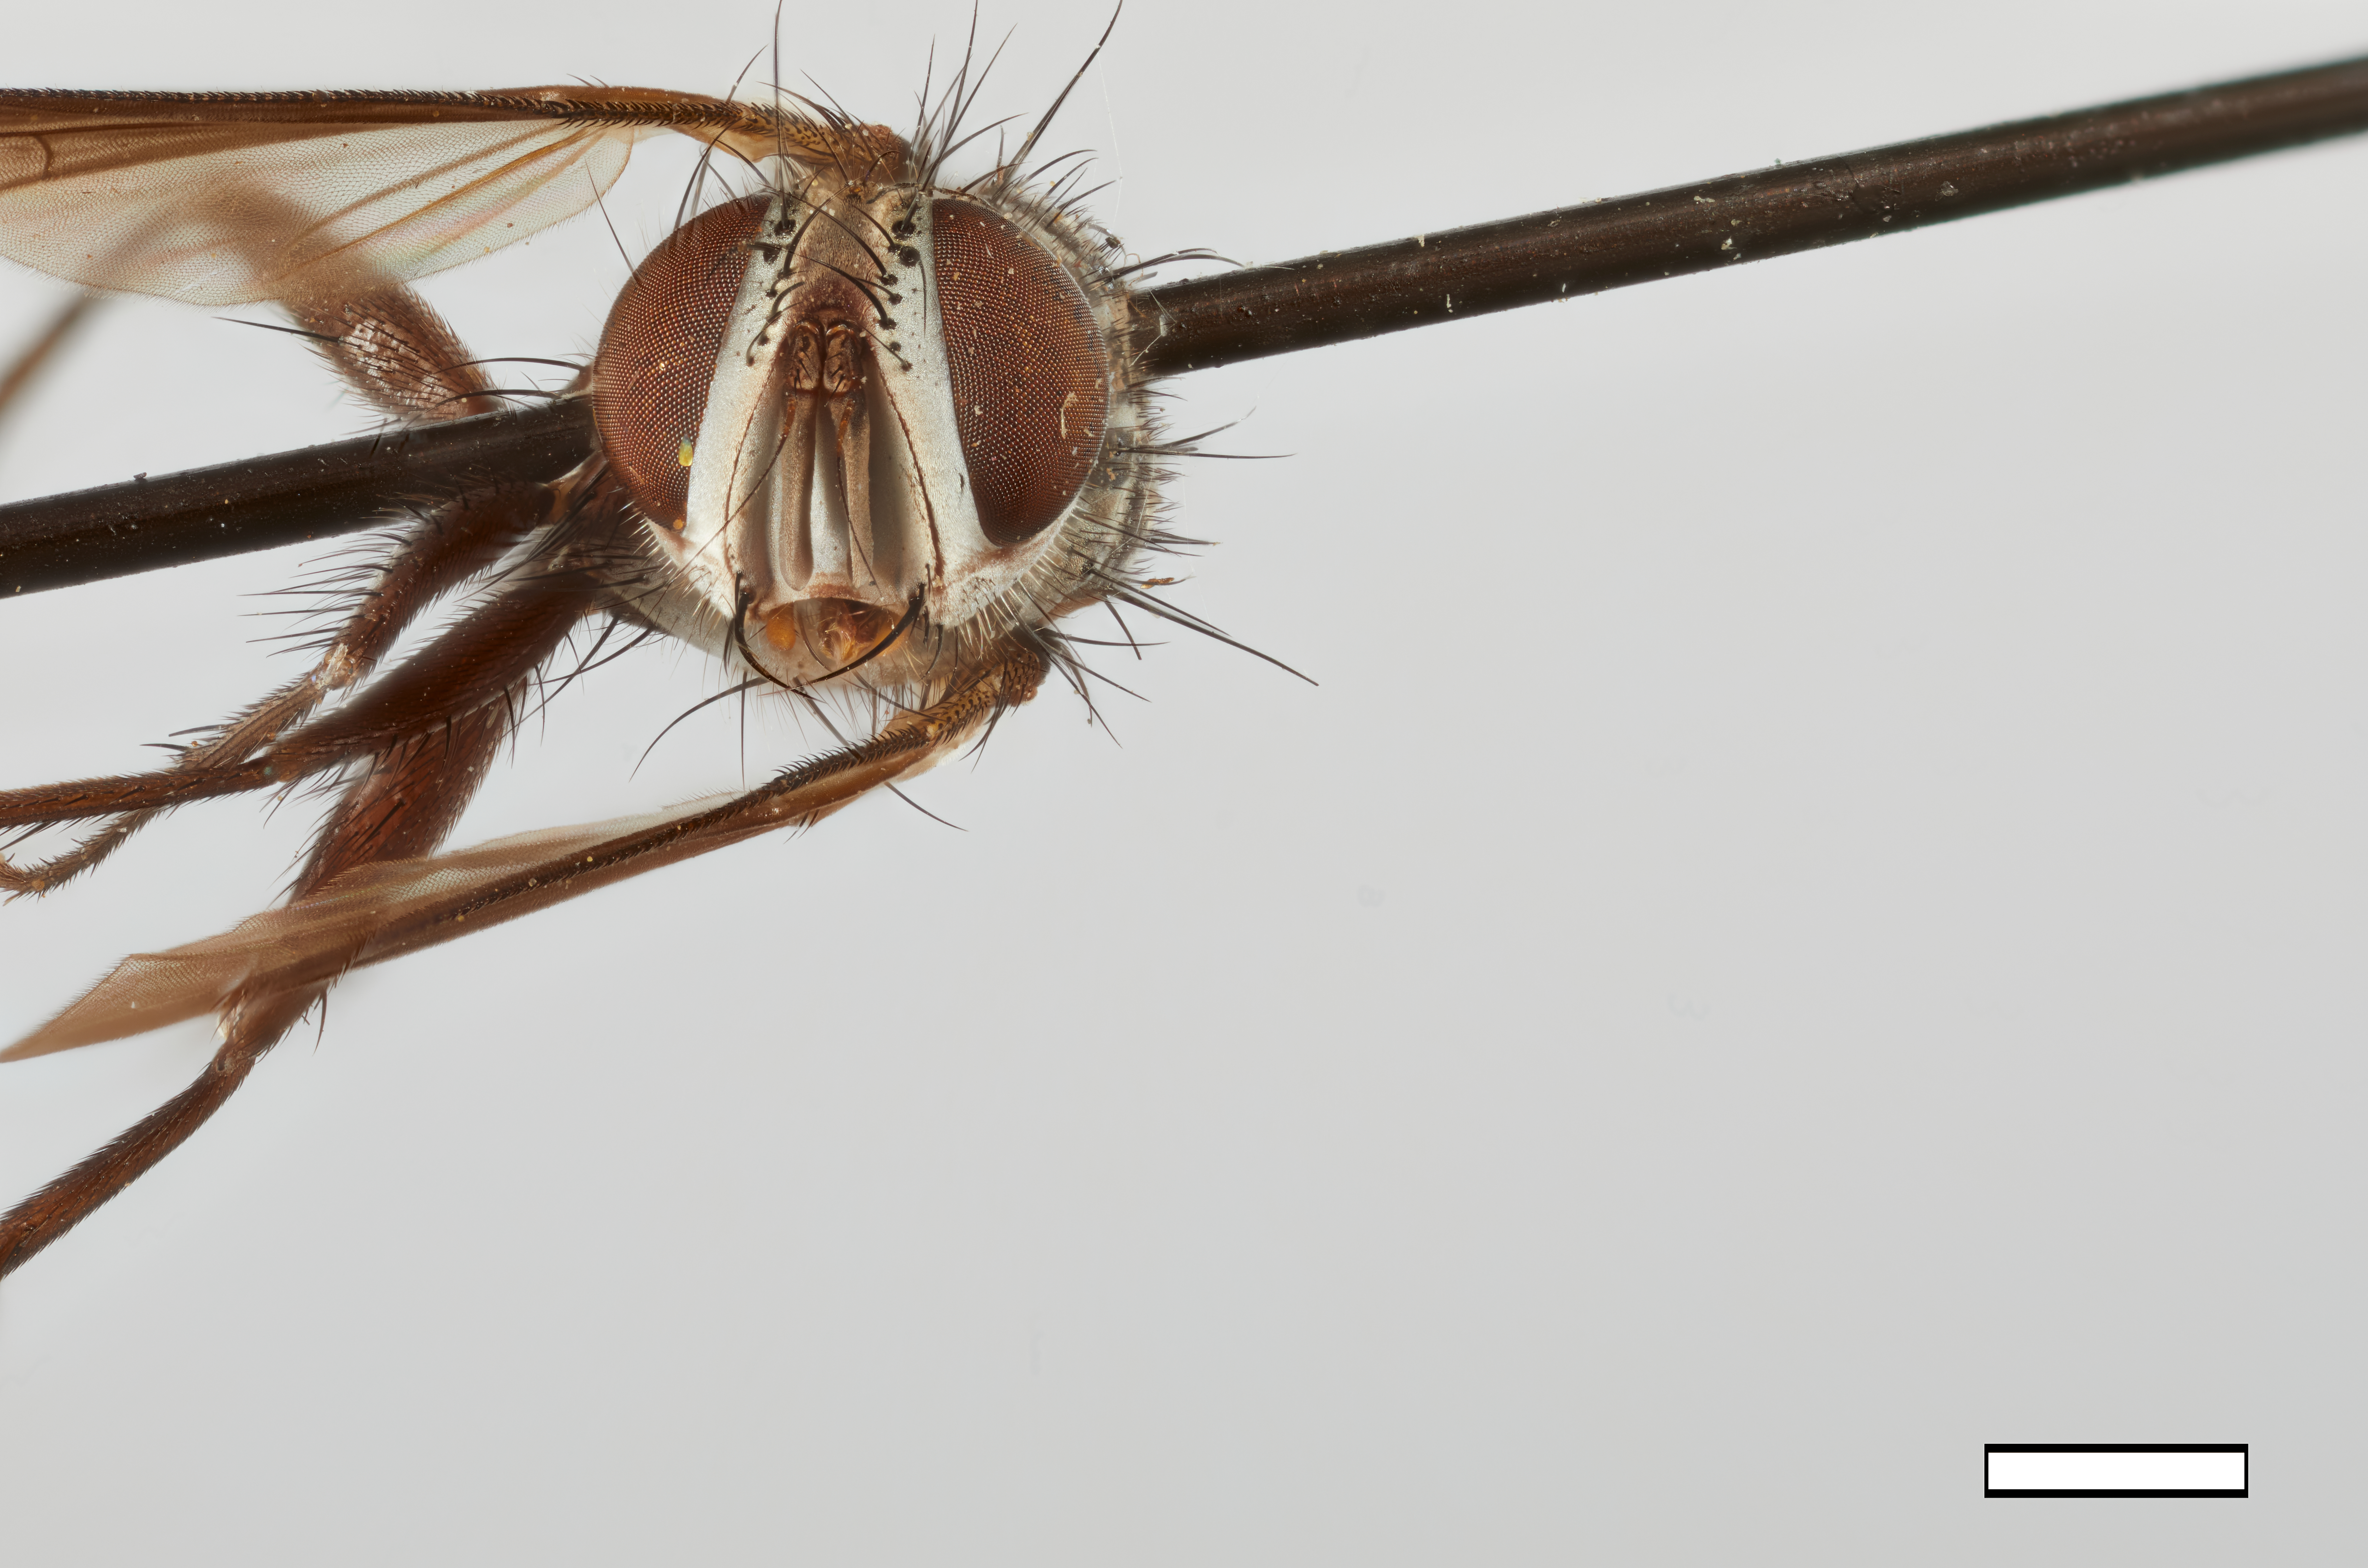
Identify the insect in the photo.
Actinotachina angusta
